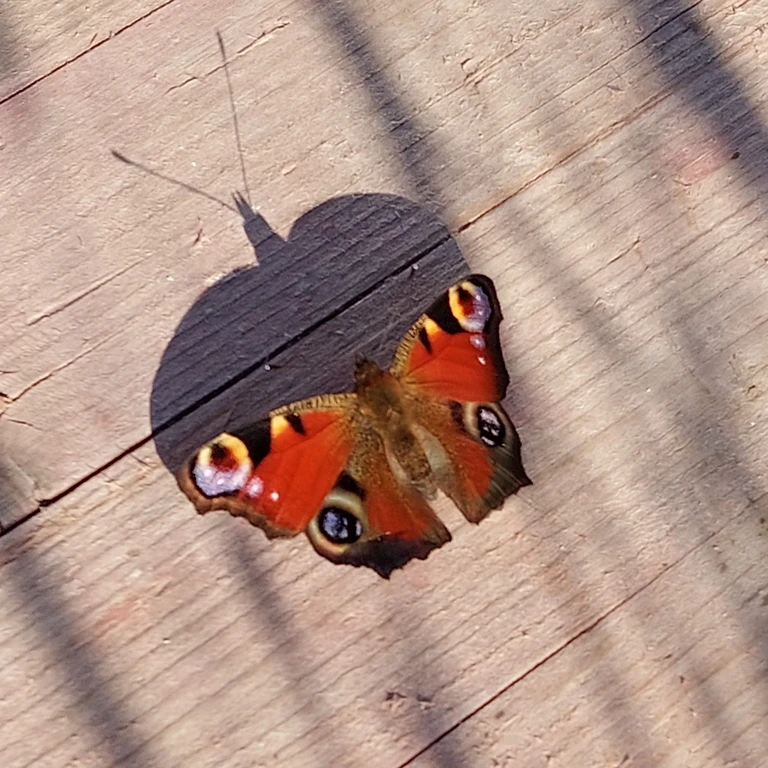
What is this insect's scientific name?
Aglais io
